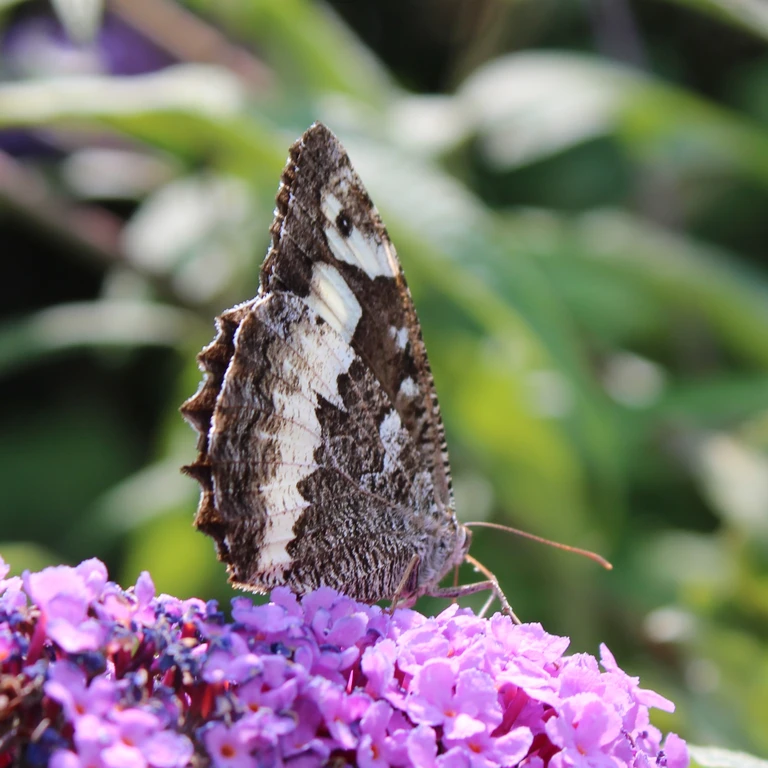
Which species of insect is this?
Brintesia circe
